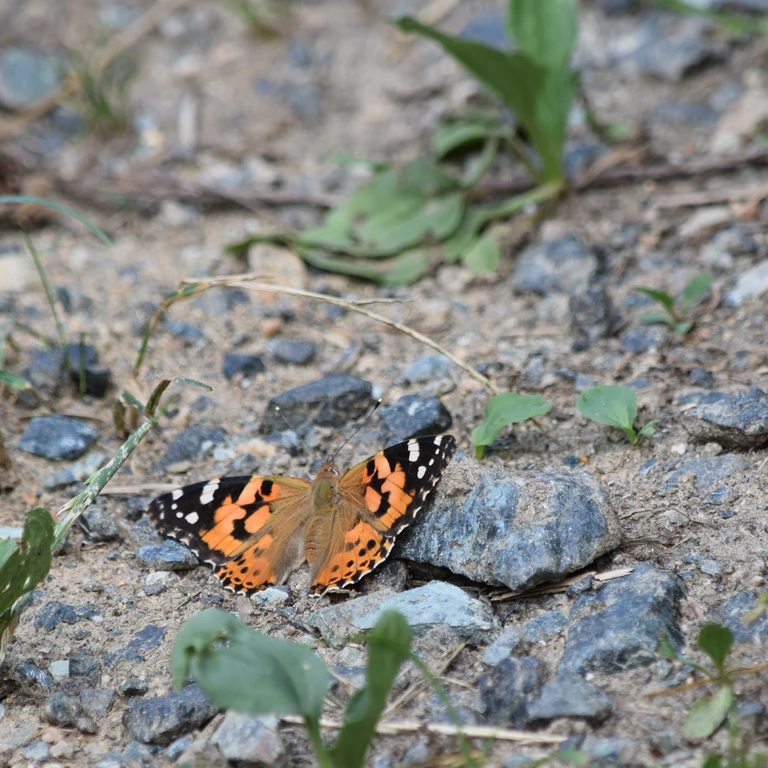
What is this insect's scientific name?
Vanessa cardui
